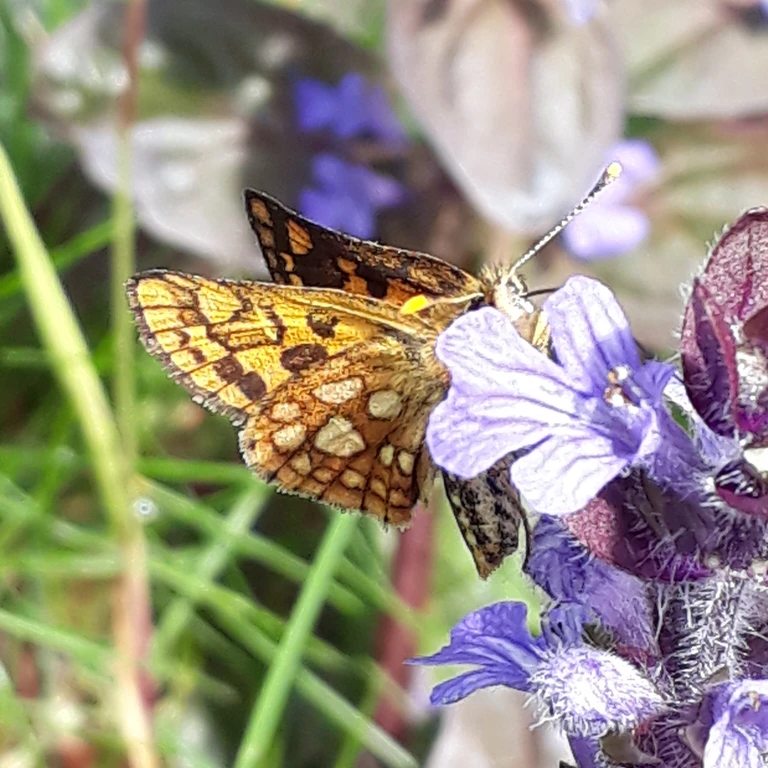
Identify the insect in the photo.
Carterocephalus palaemon
